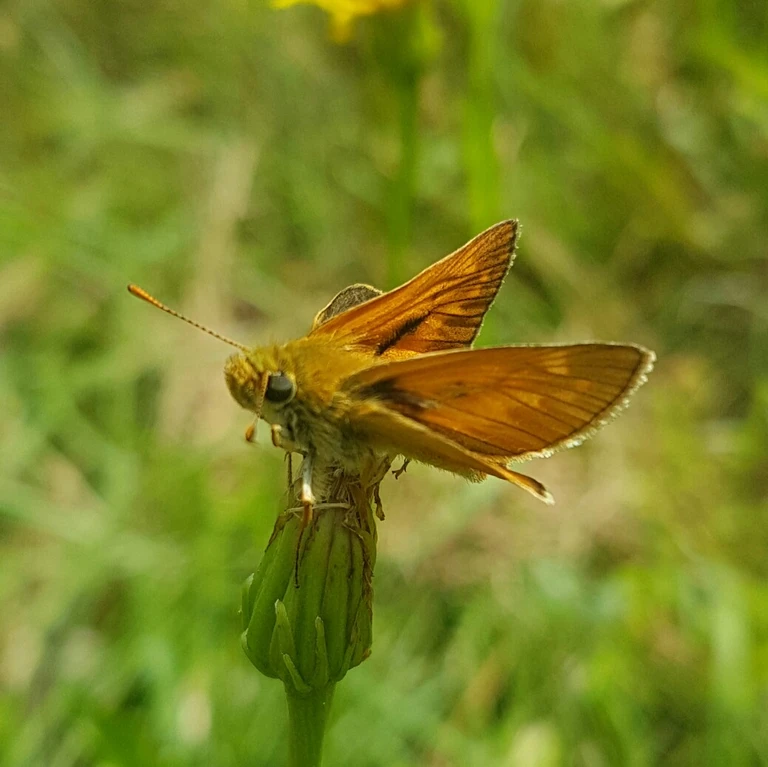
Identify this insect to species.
Ochlodes sylvanus (also Ochlodes venata)
